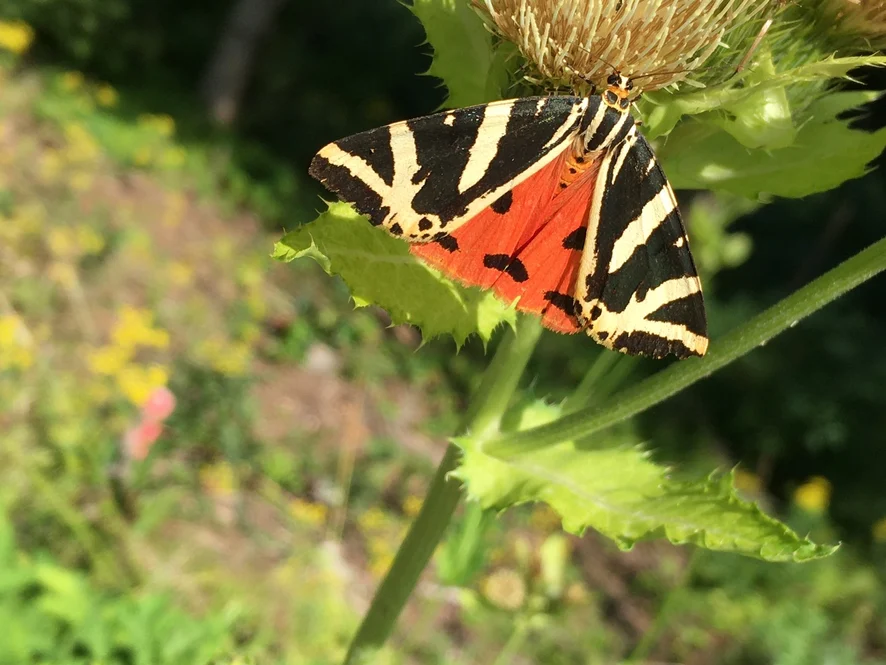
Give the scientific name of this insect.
Euplagia quadripunctaria
